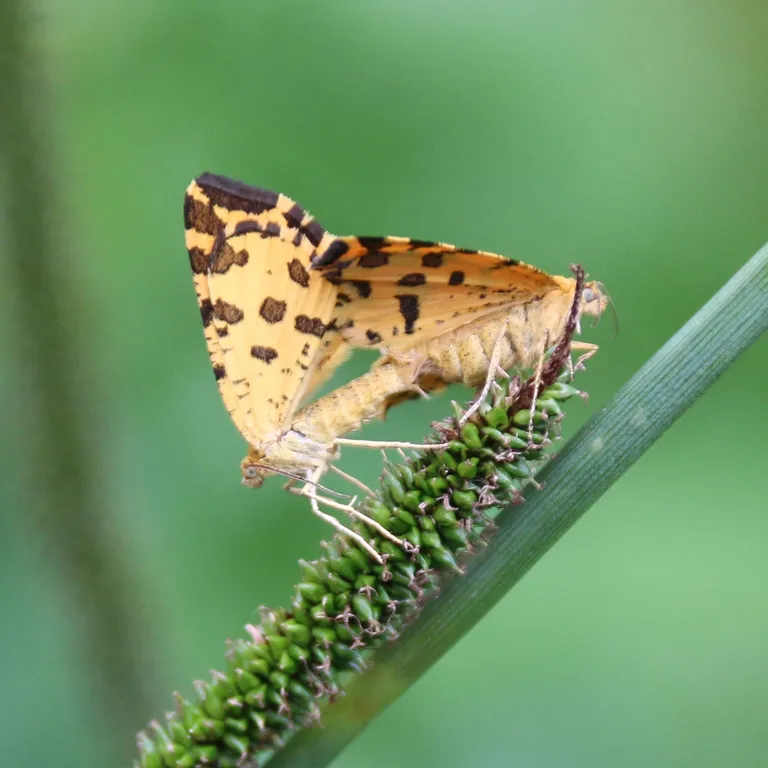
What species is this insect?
Pseudopanthera macularia
